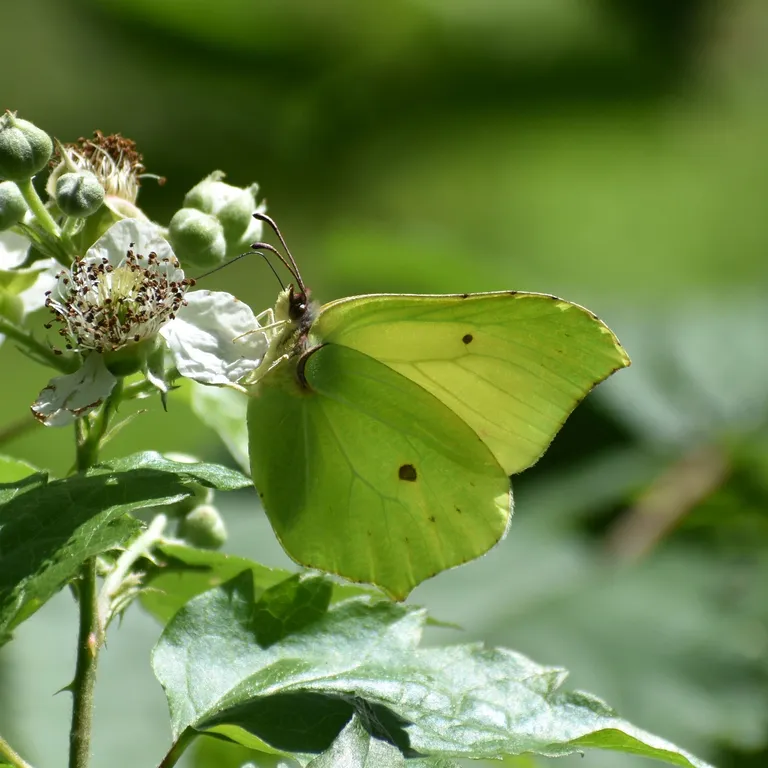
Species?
Gonepteryx rhamni
